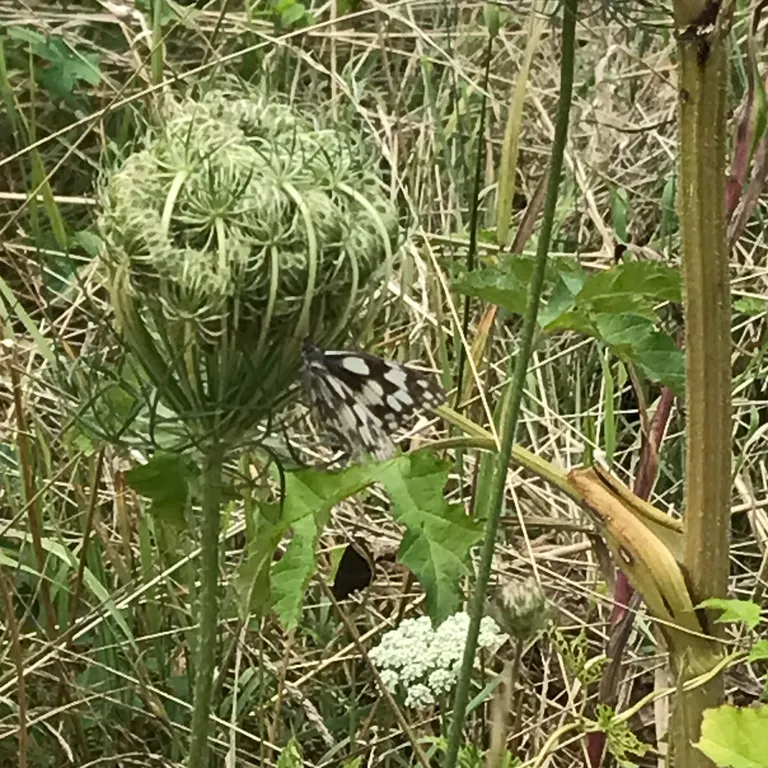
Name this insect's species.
Melanargia galathea
